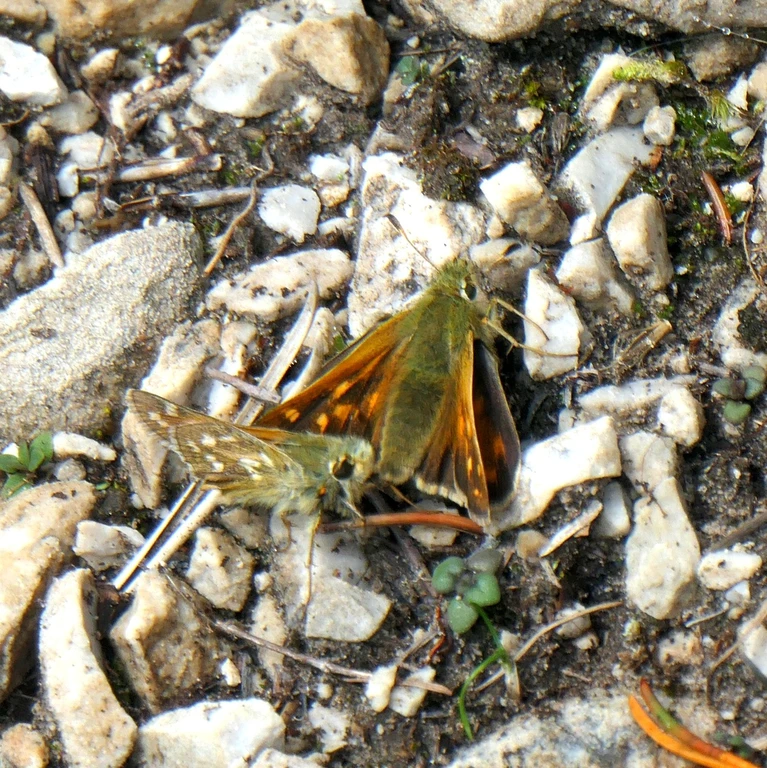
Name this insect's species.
Hesperia comma
